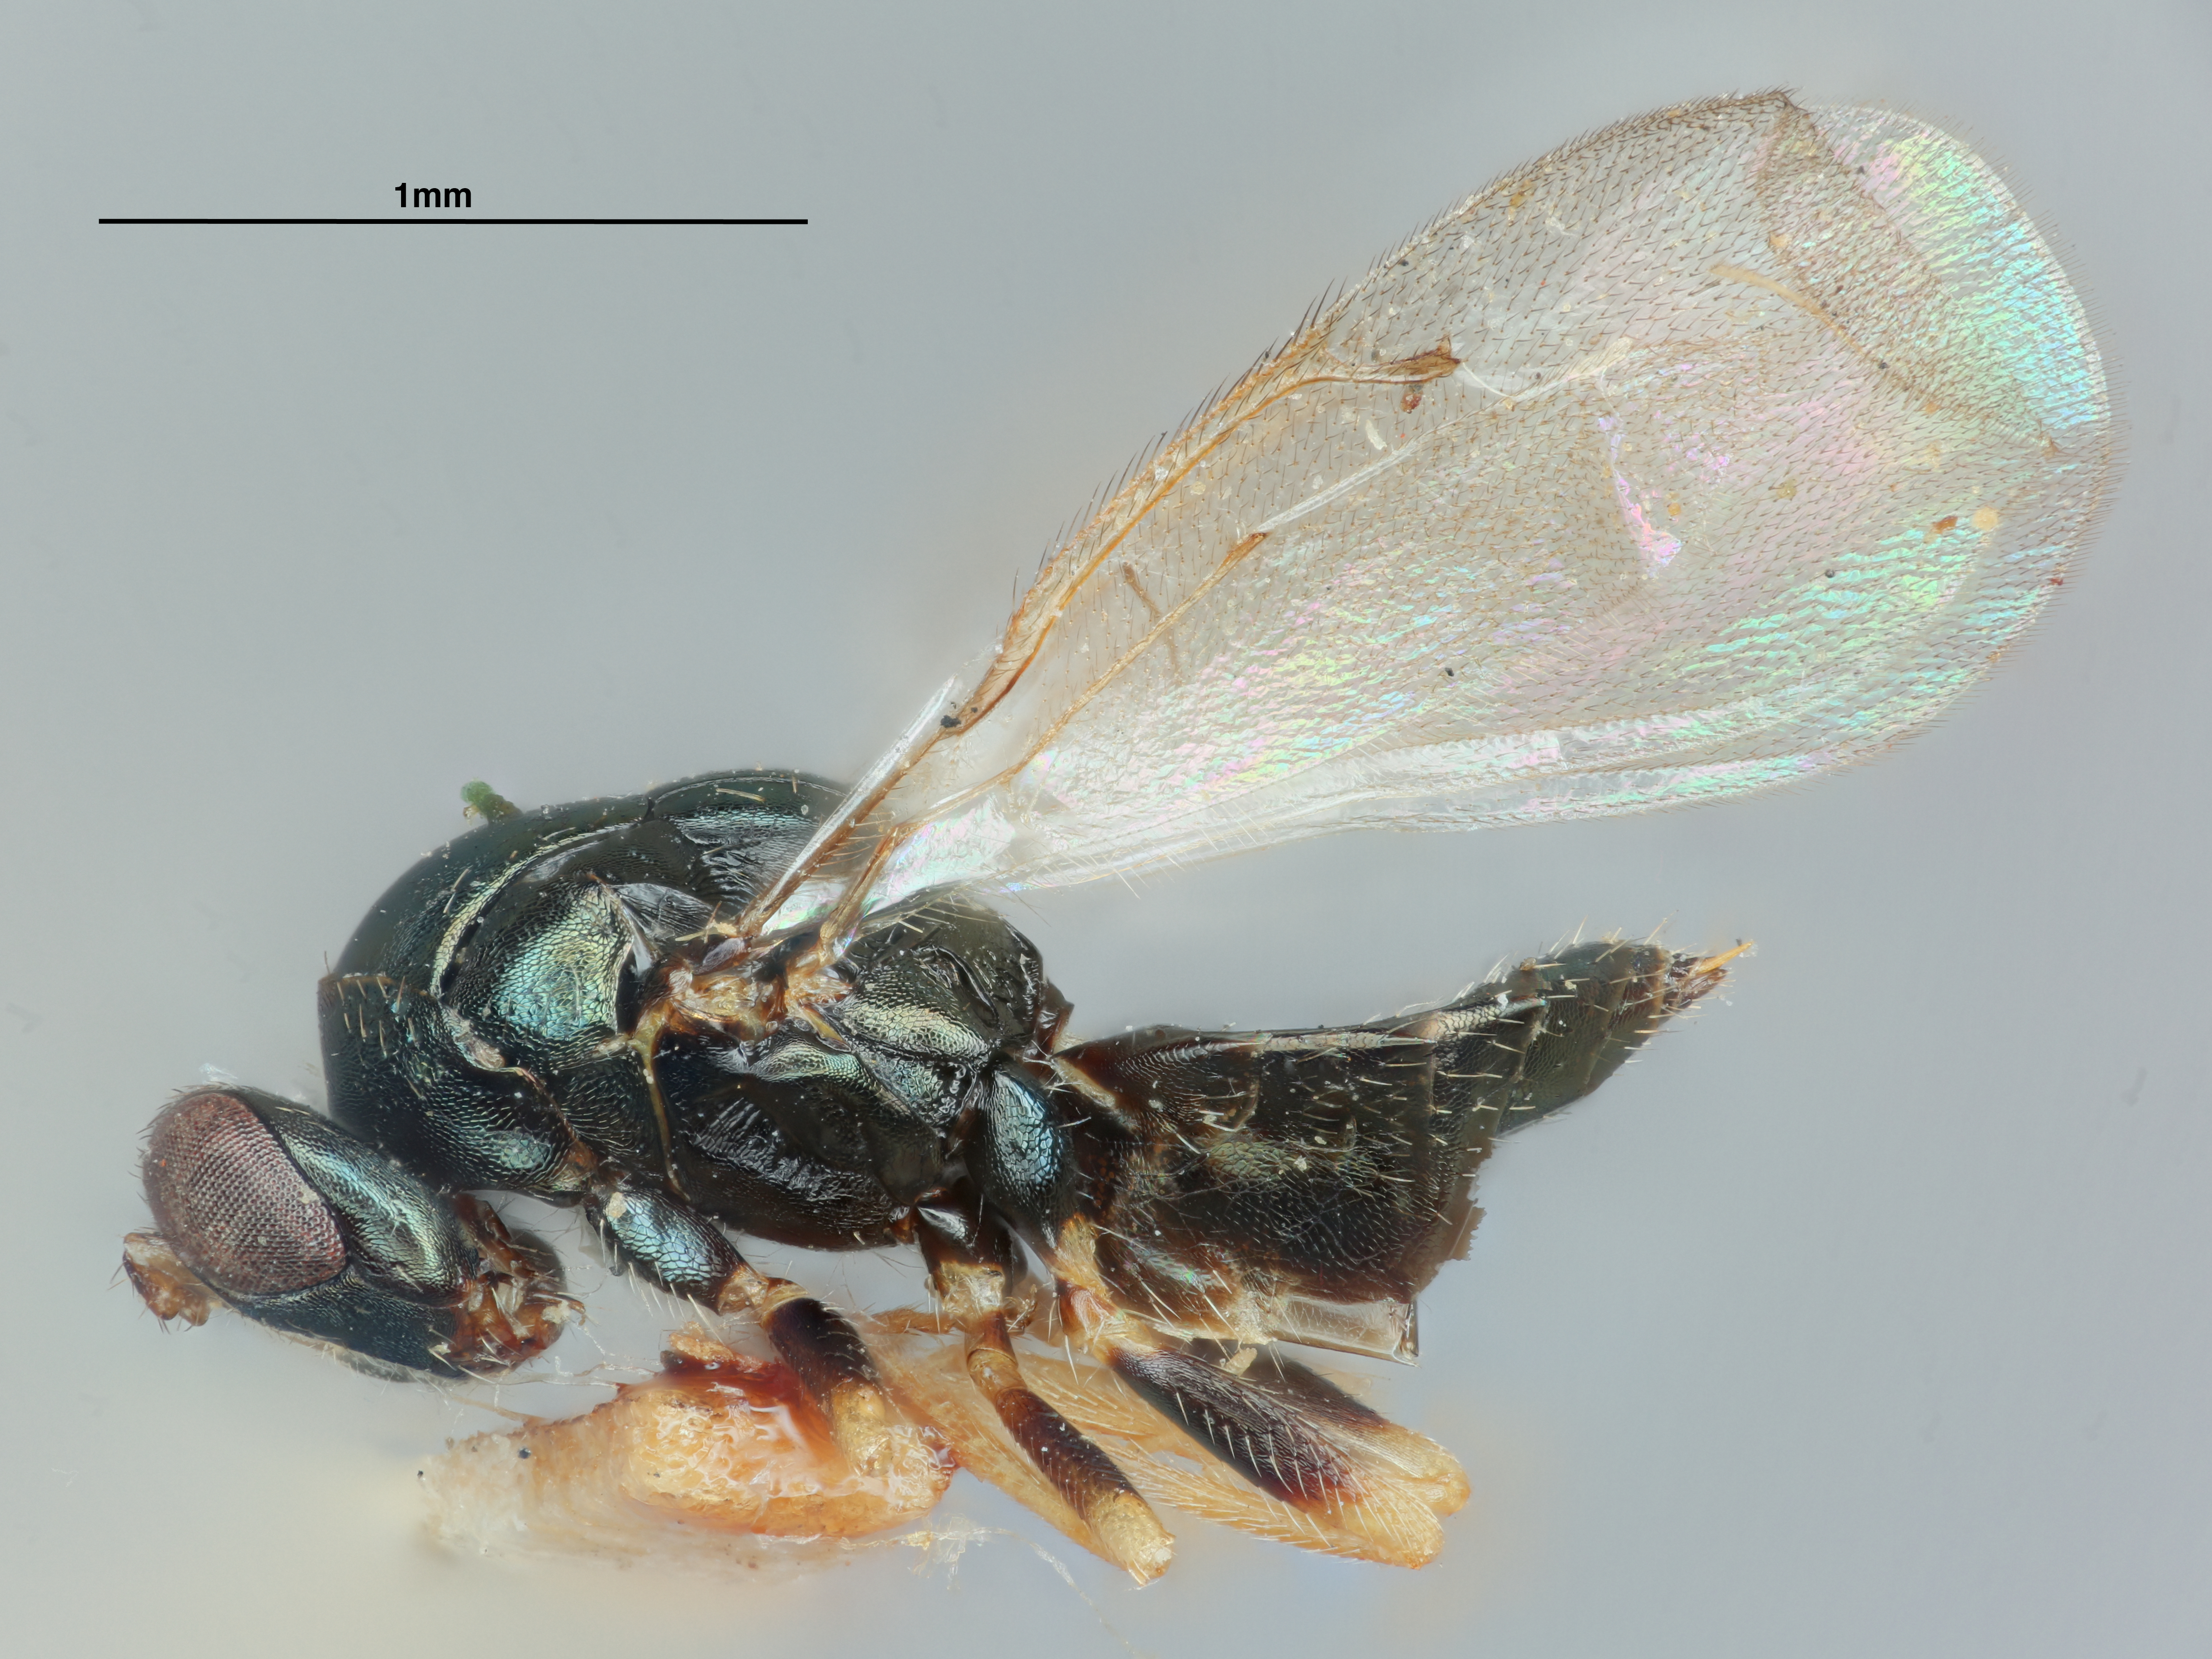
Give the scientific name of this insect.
Tetrastichus hakonensis
